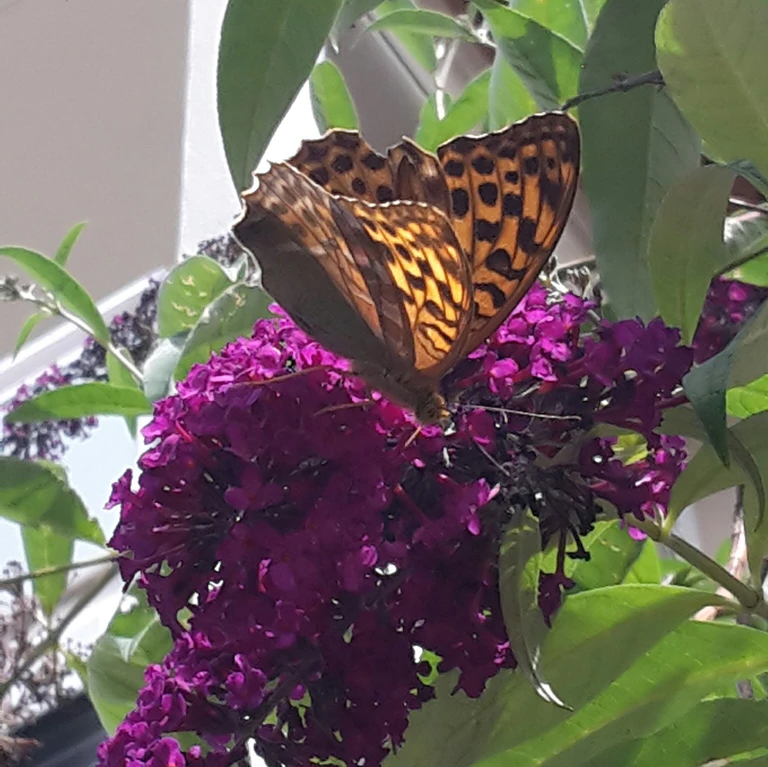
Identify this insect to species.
Argynnis paphia
